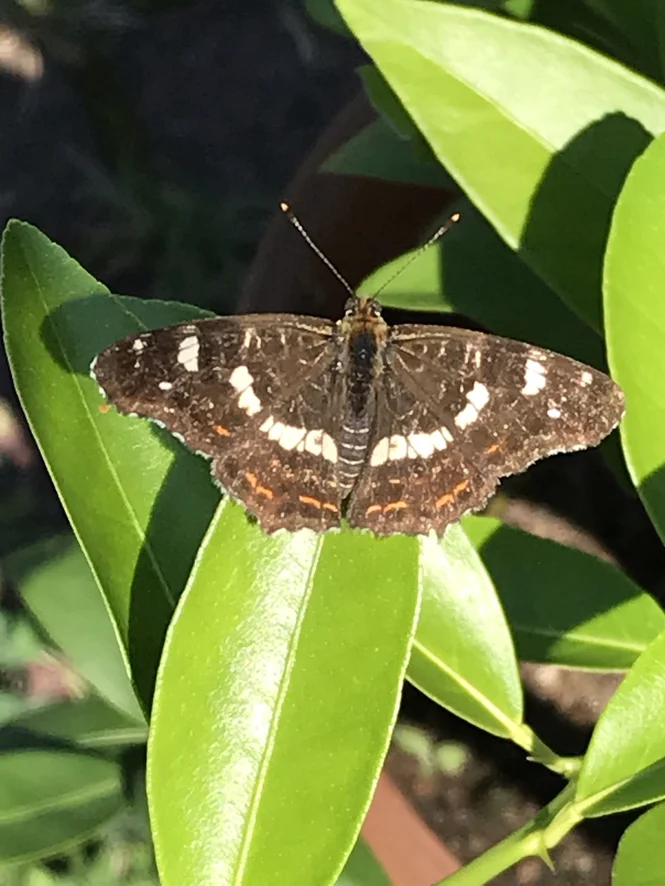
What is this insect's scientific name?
Araschnia levana
